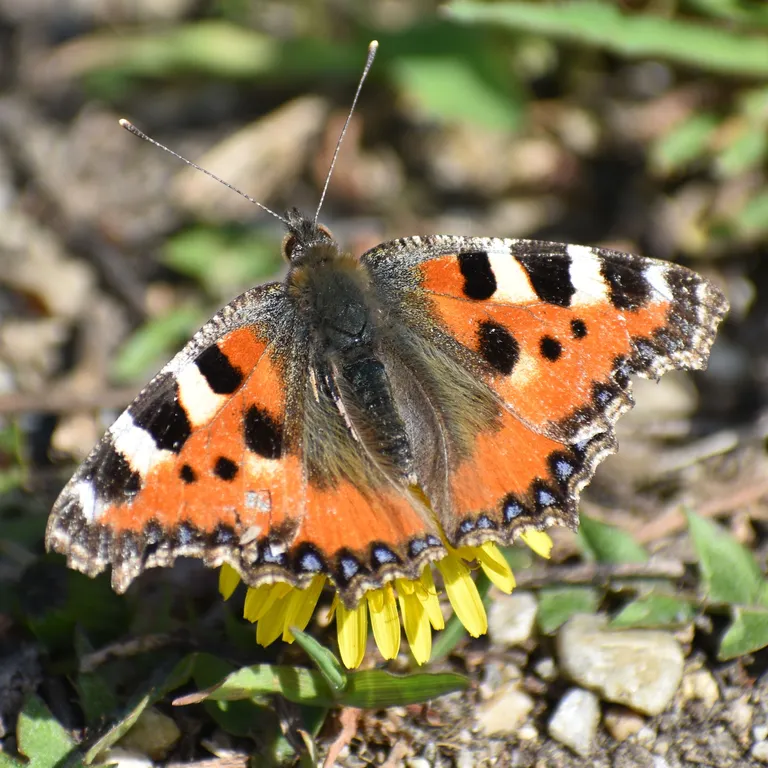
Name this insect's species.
Aglais urticae
